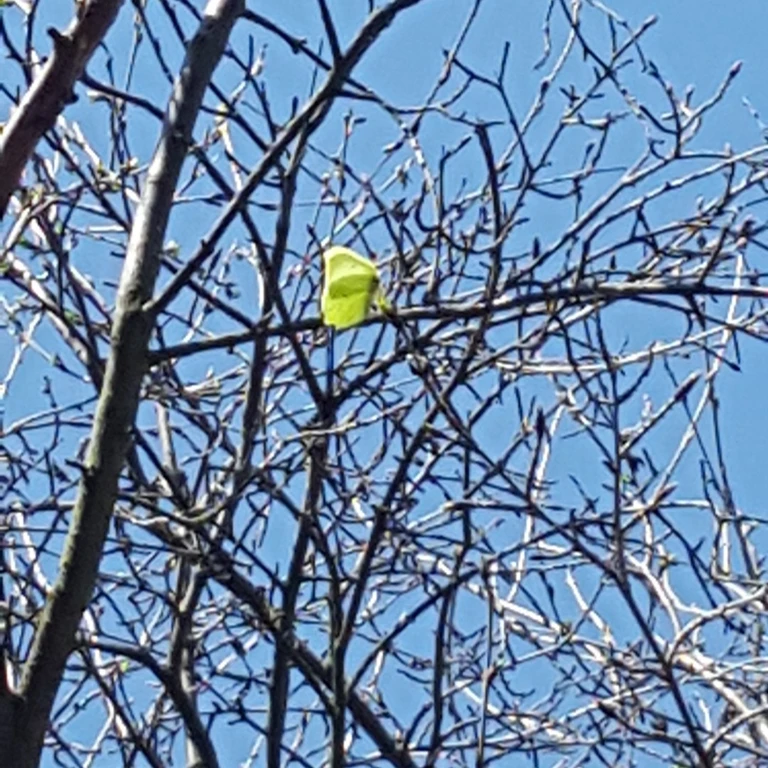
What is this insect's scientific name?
Gonepteryx rhamni
